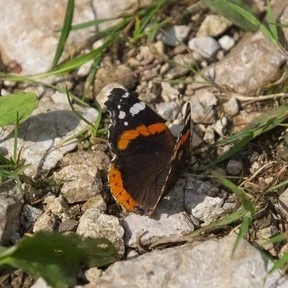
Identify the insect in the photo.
Vanessa atalanta
